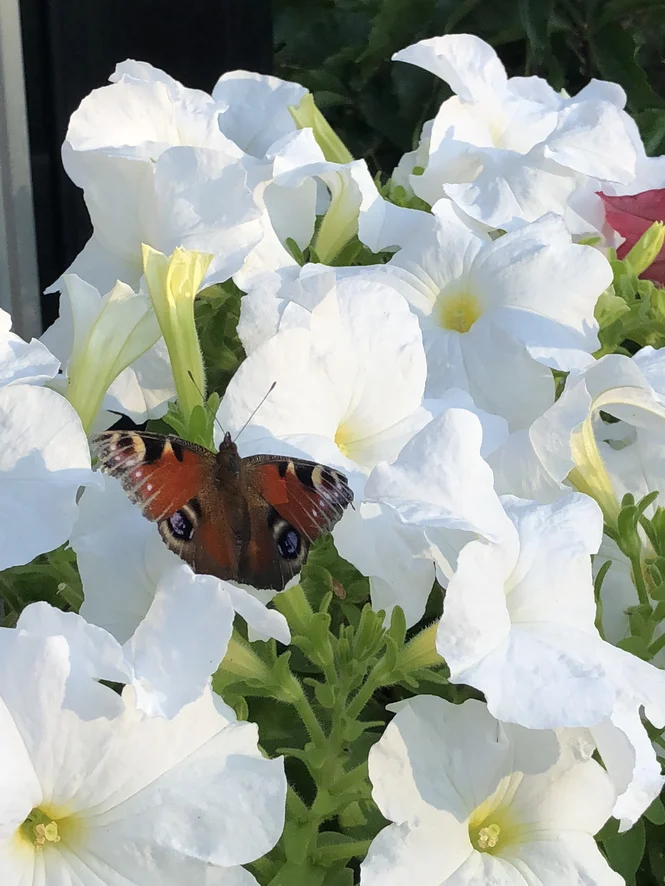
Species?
Aglais io
